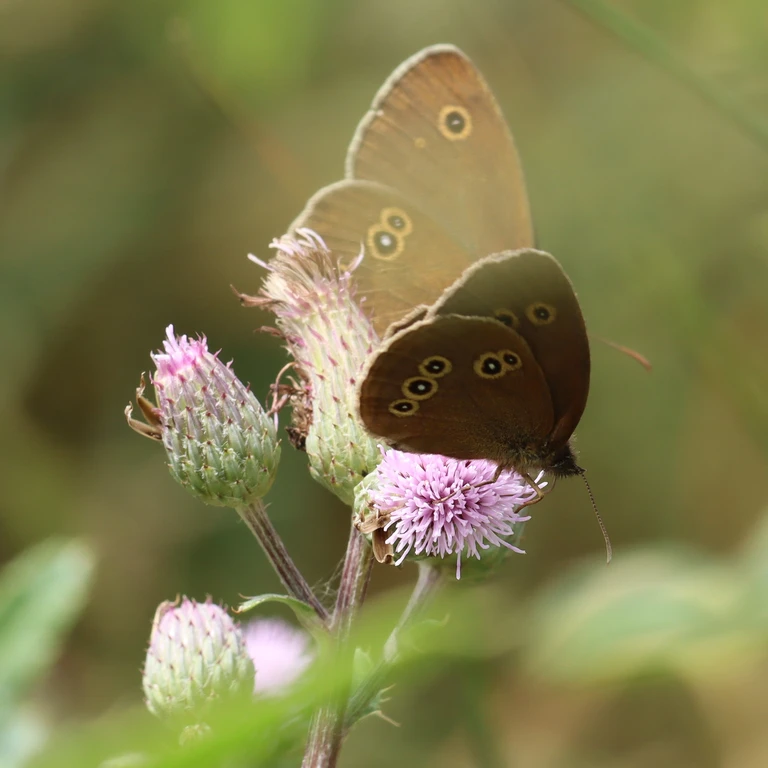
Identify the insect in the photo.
Aphantopus hyperantus
